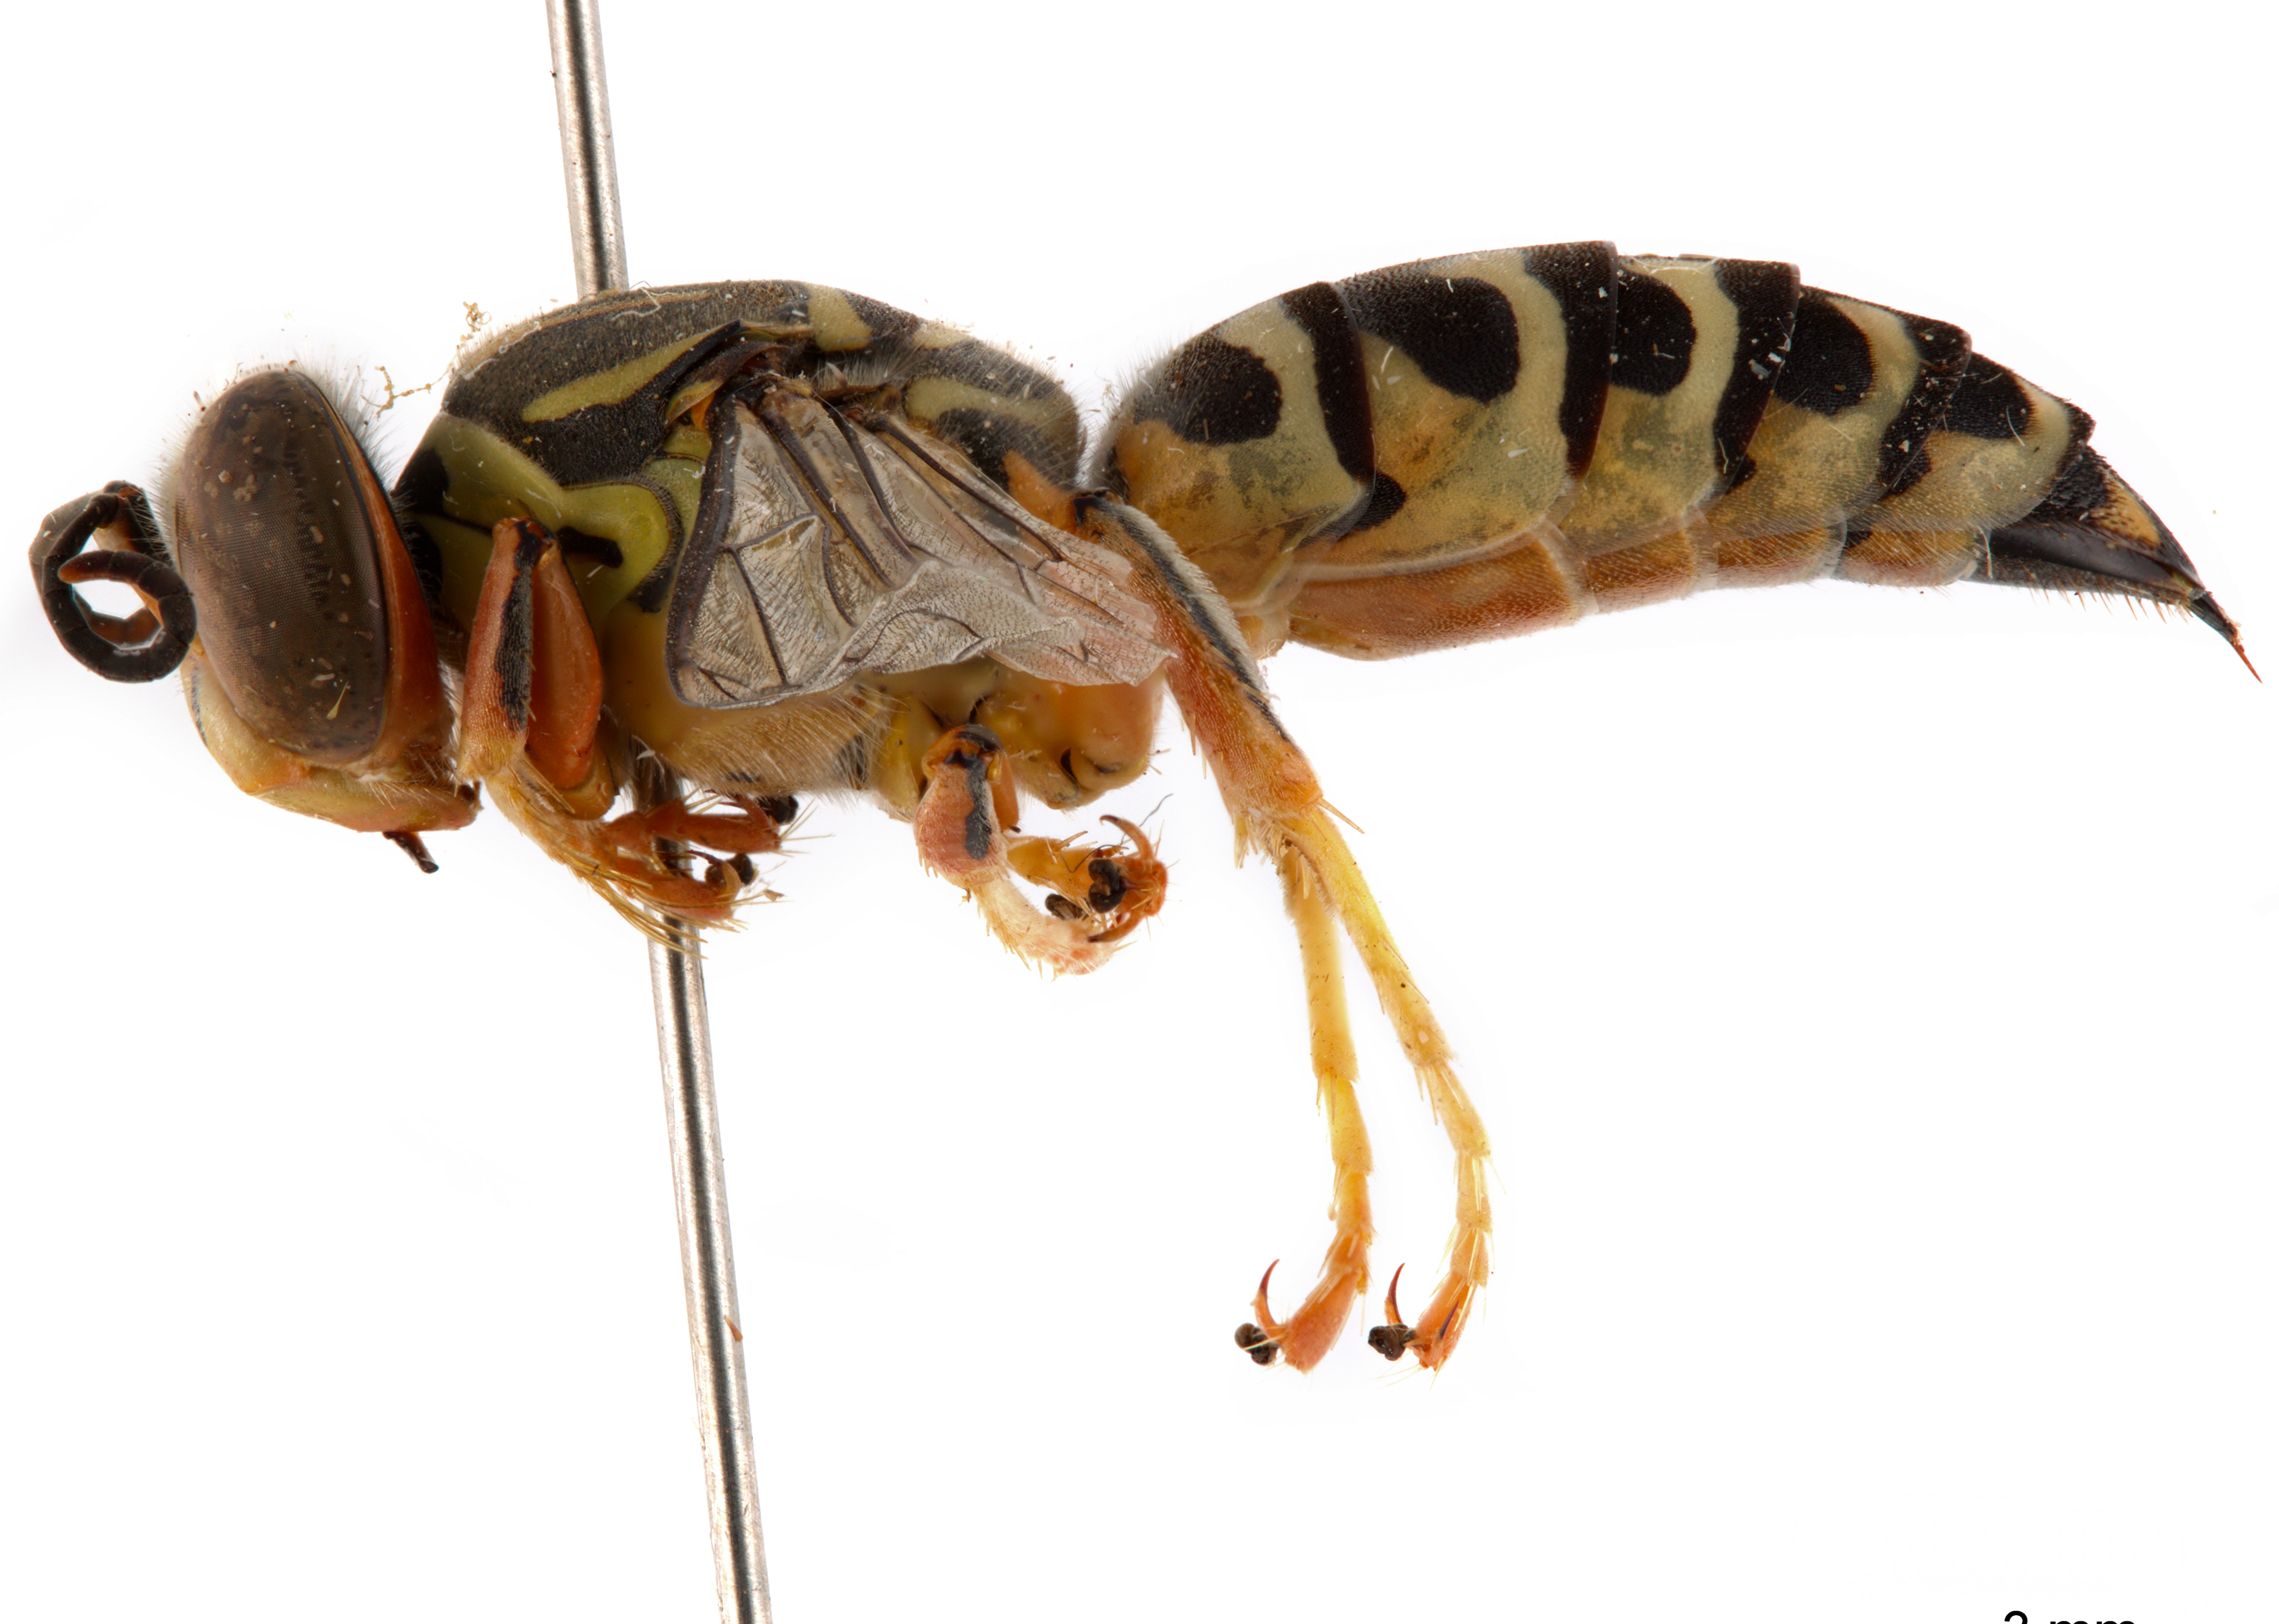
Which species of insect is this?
Stictia signata
